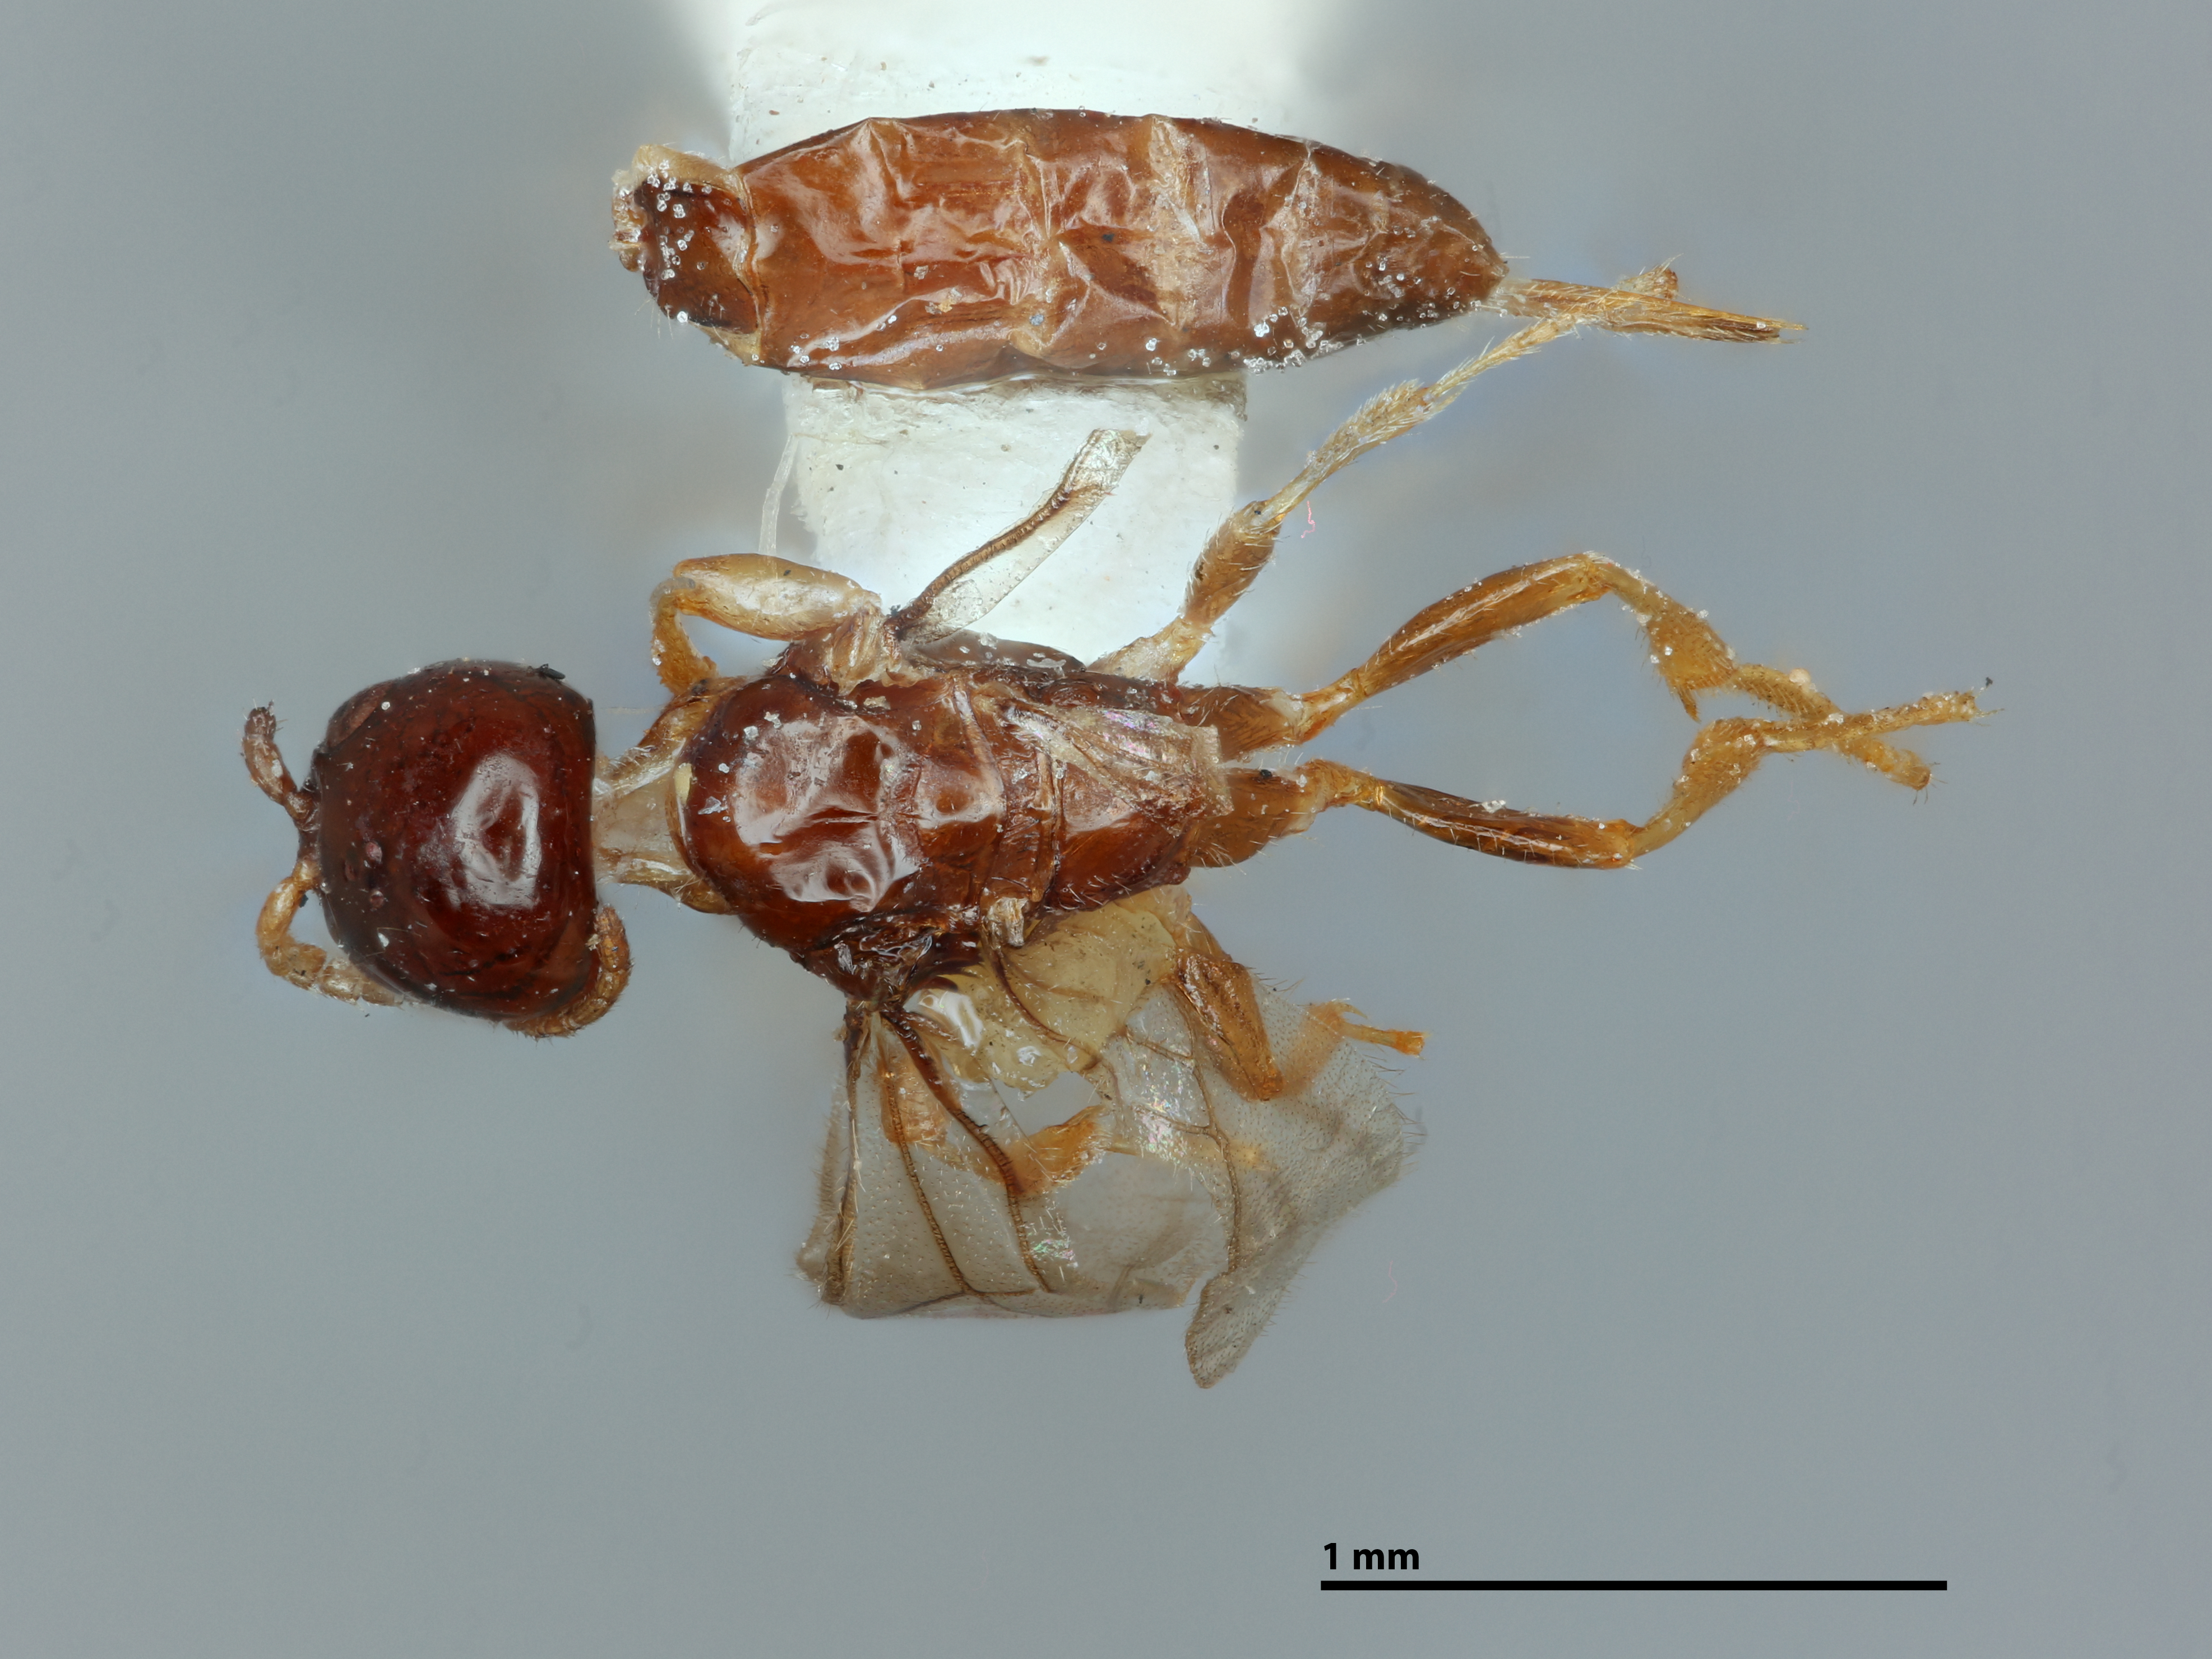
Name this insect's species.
Histeromerus canadensis
